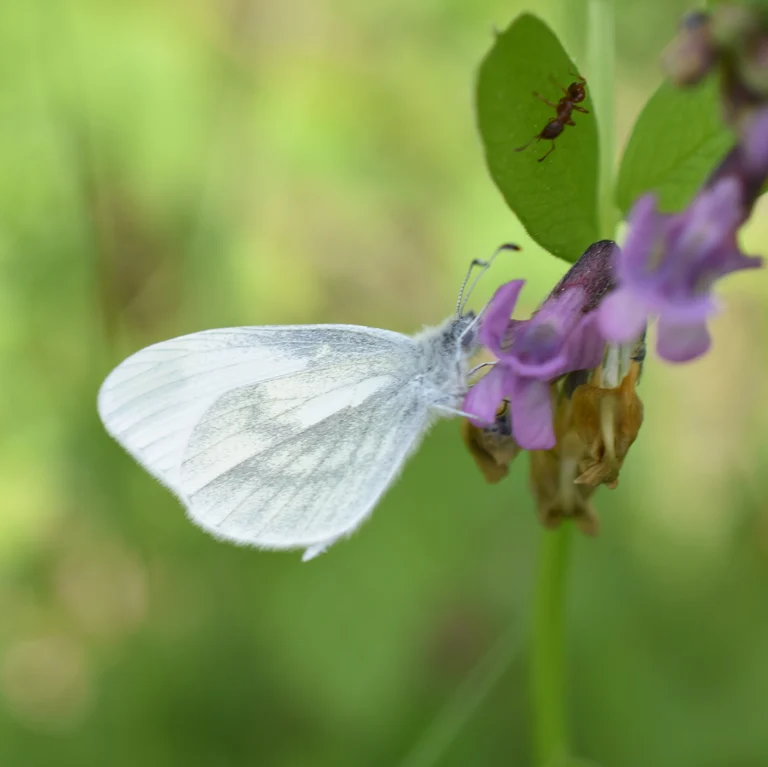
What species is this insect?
Leptidea sinapis/juvernica
